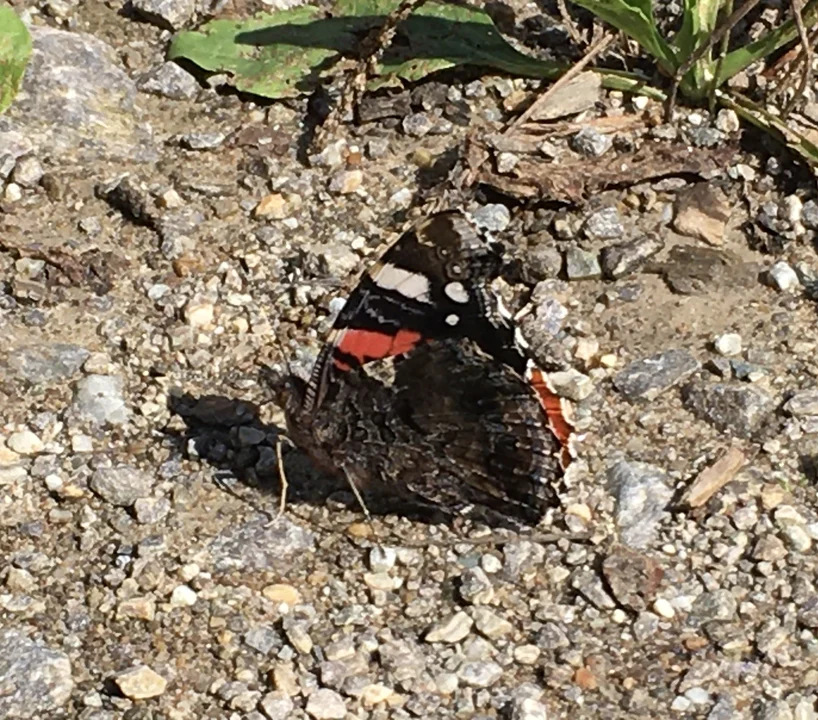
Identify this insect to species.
Vanessa atalanta
